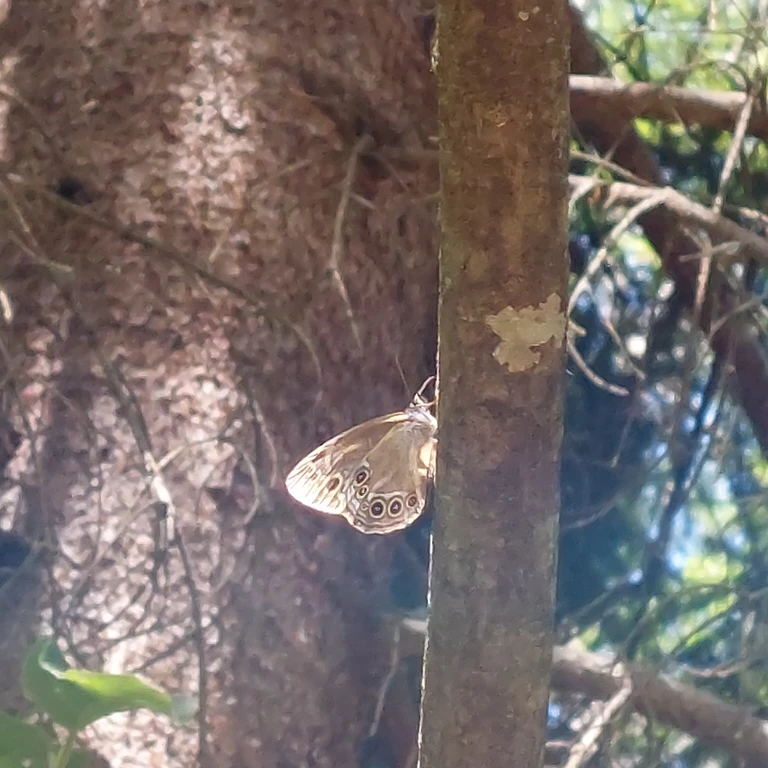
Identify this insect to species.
Lopinga achine (also Pararge achine)
